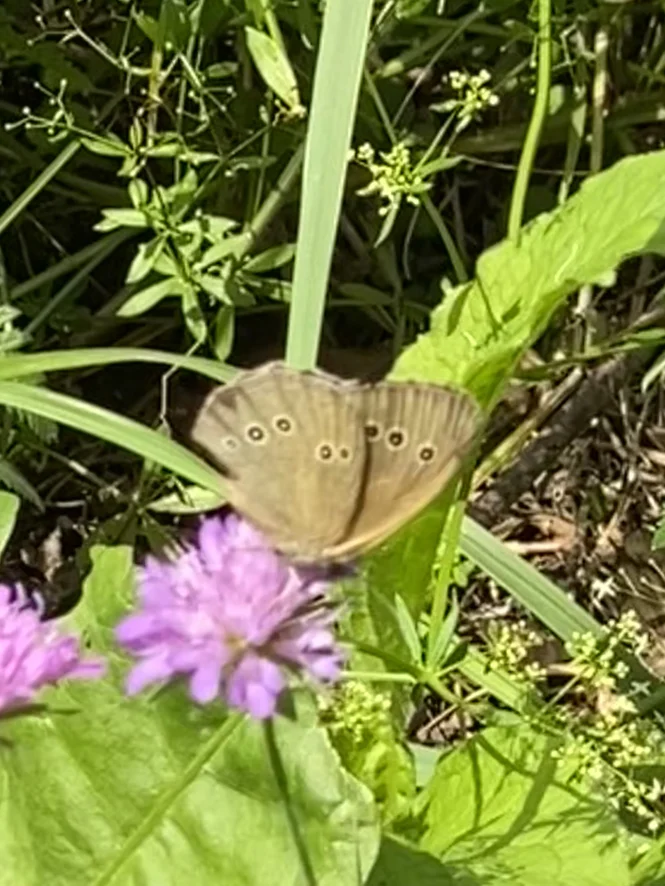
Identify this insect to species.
Aphantopus hyperantus
